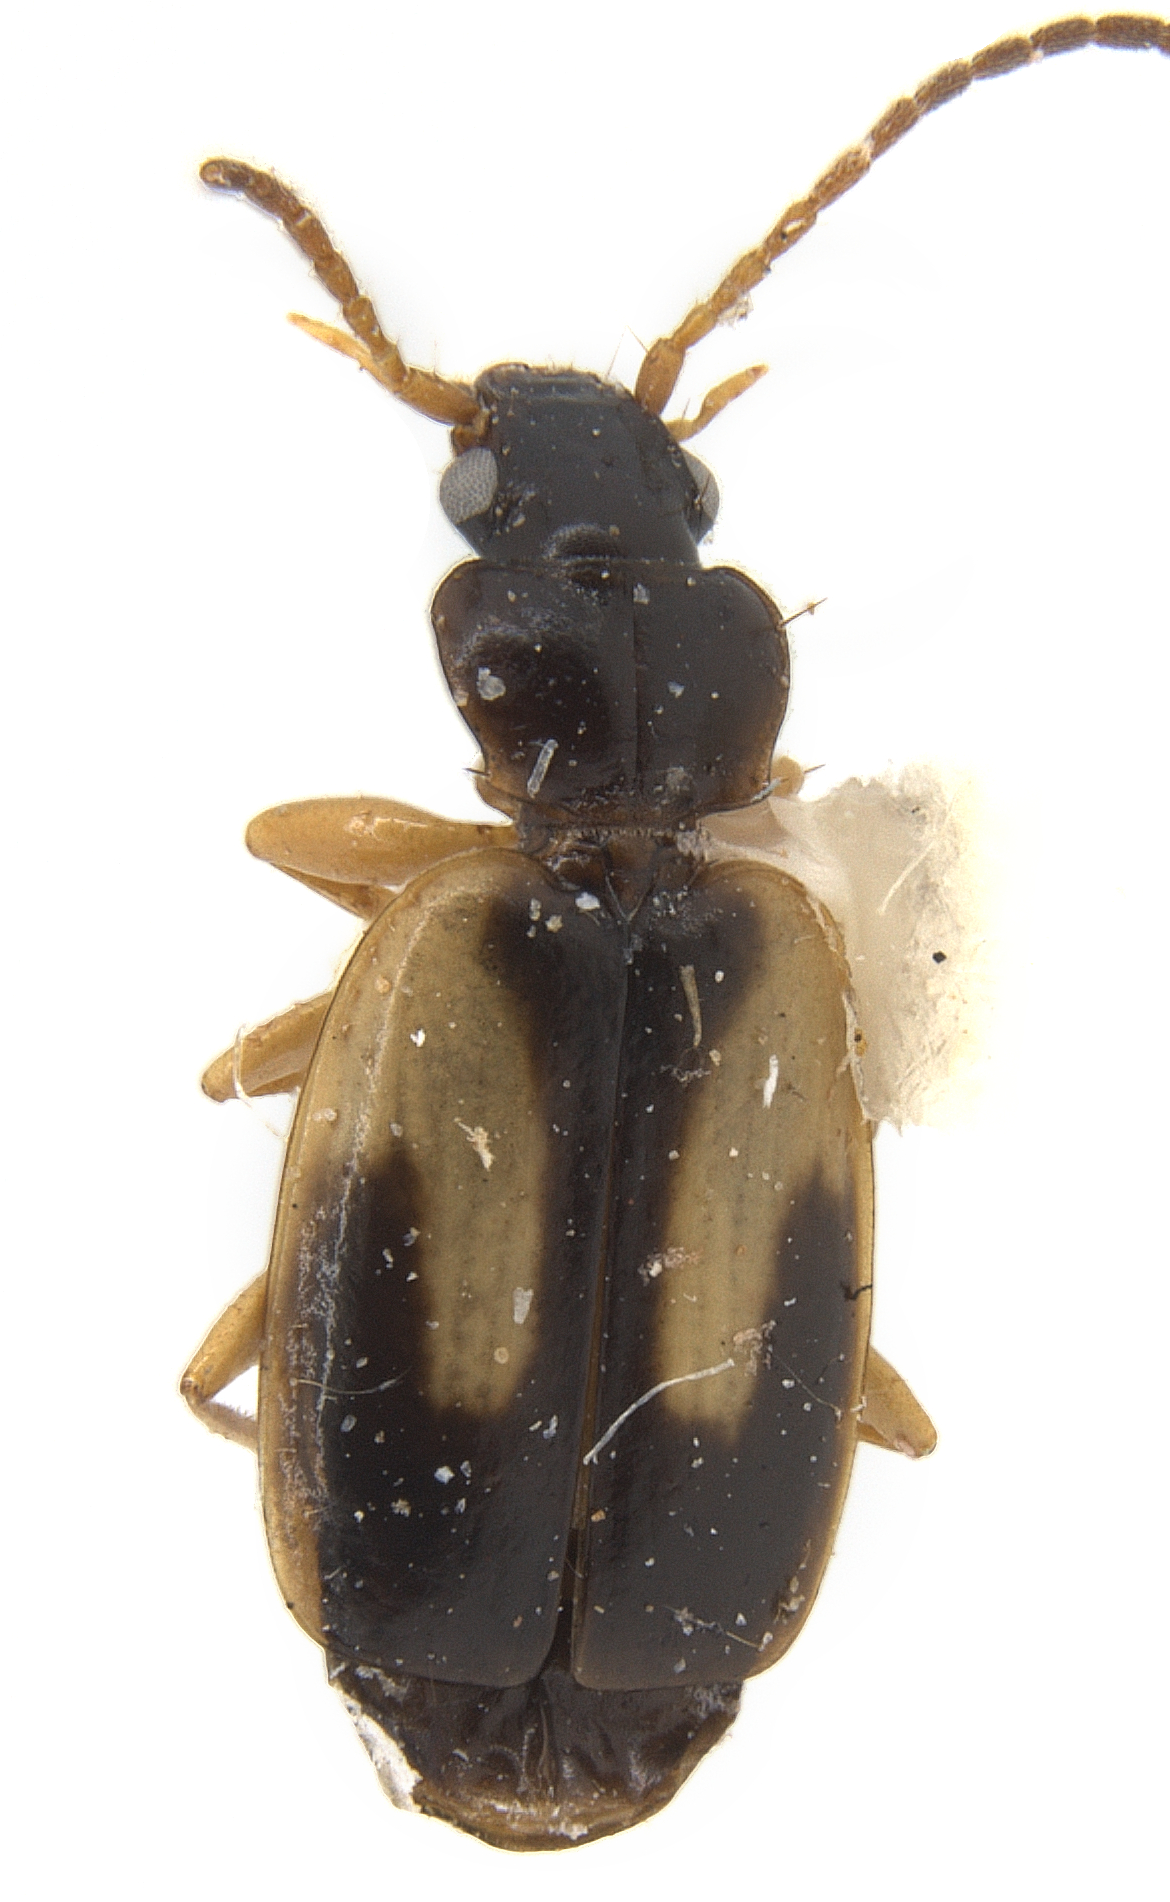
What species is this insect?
Axinopalpus biplagiatus
